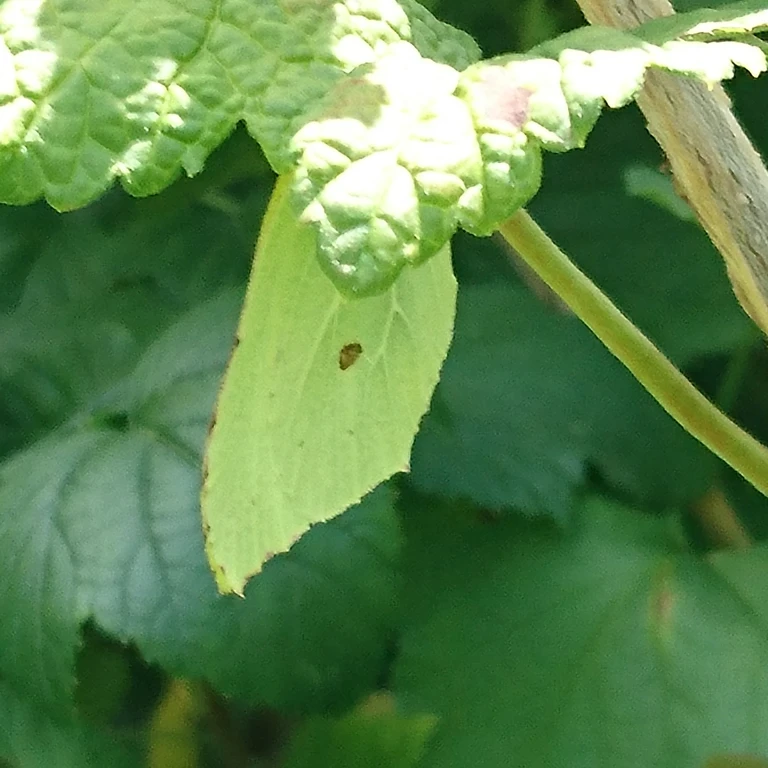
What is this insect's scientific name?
Gonepteryx rhamni
